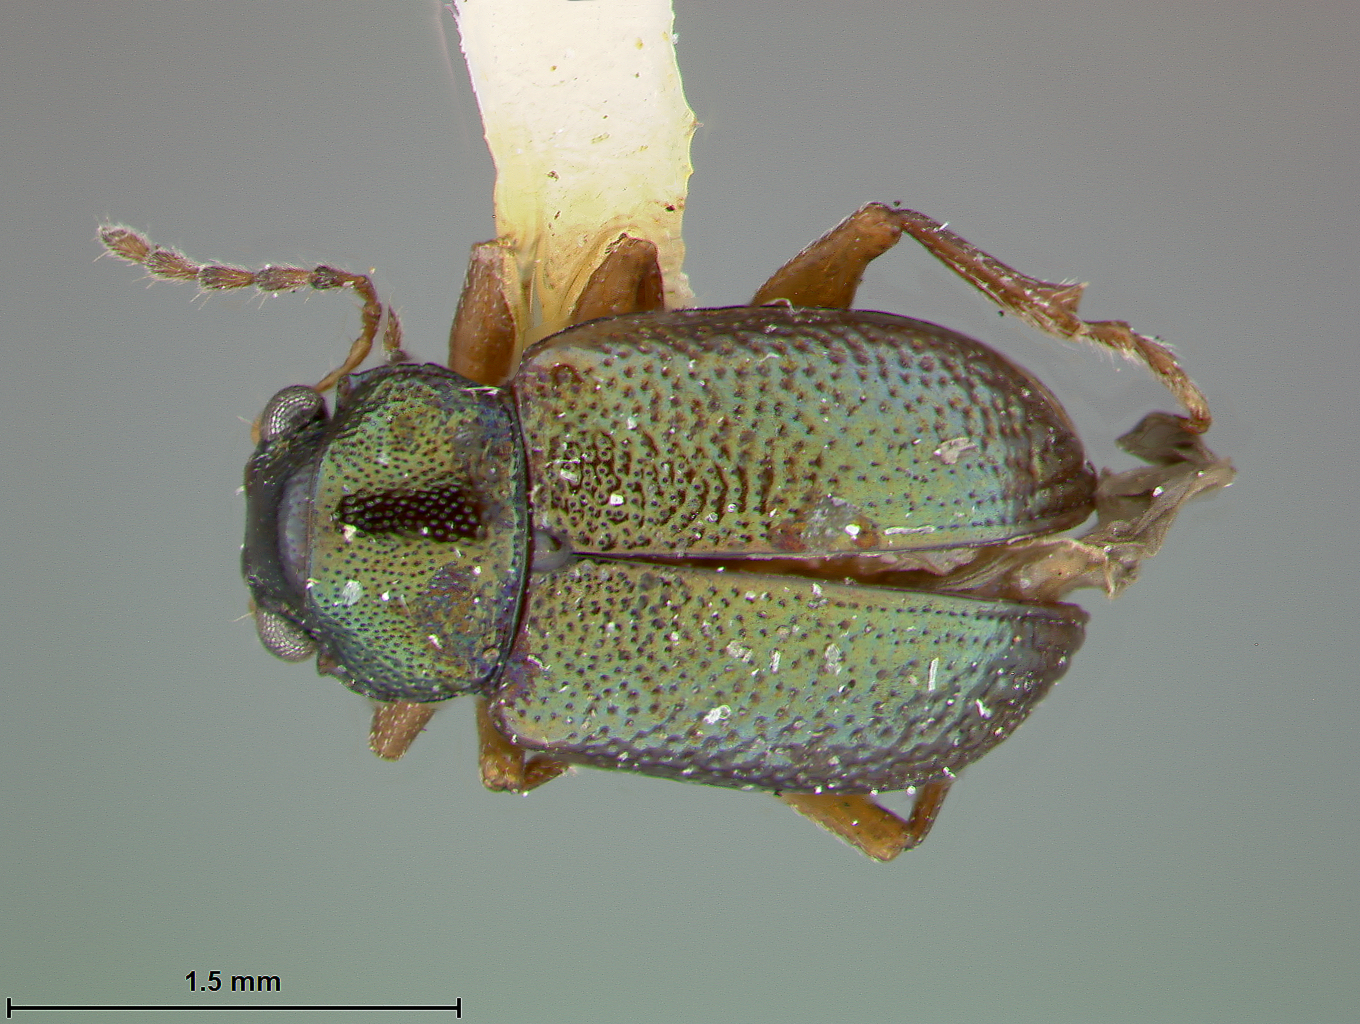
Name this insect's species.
Alethaxius bruneri
